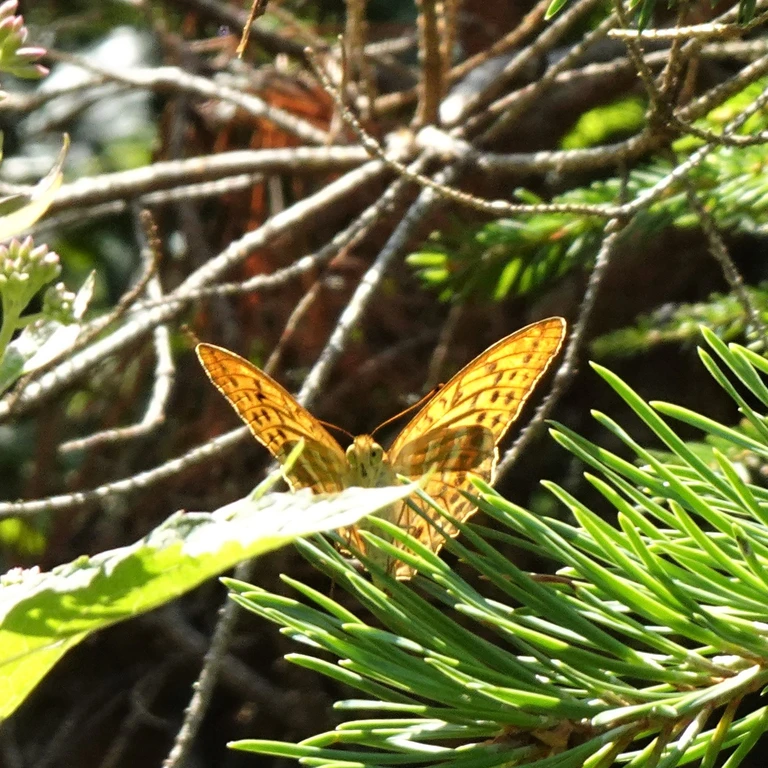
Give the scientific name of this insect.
Argynnis paphia
